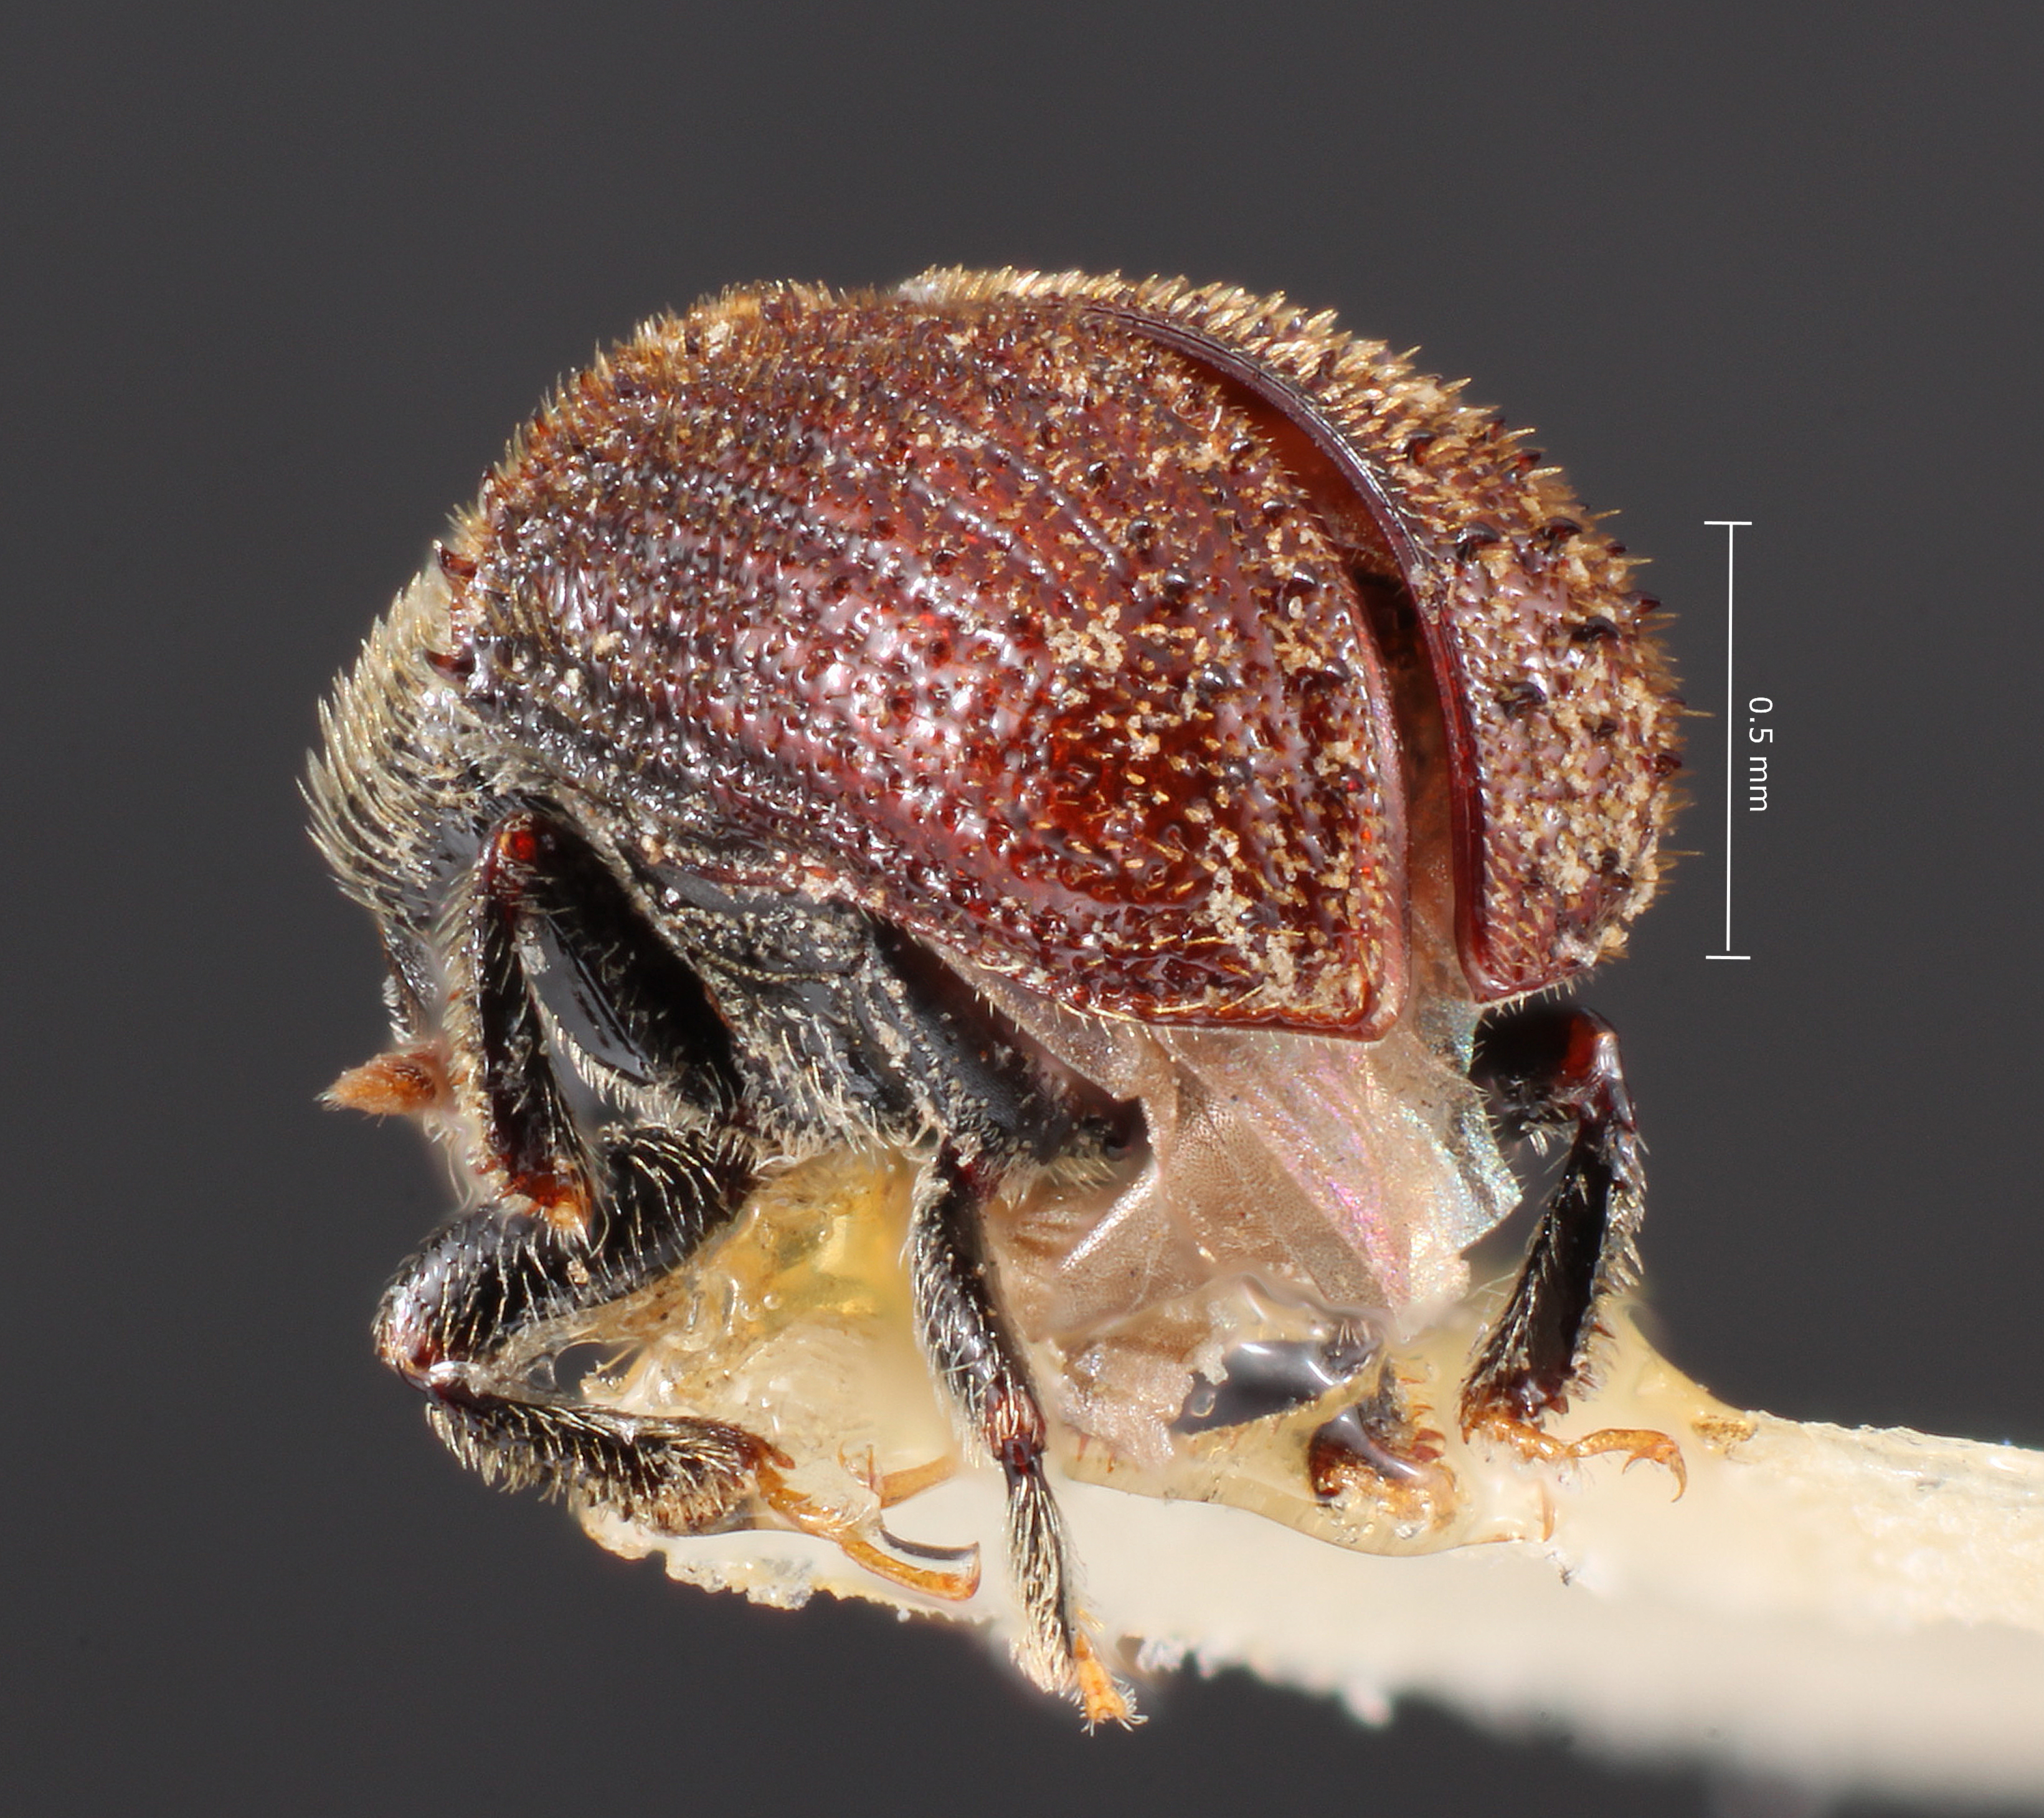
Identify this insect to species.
Phloeosinus frontalis
